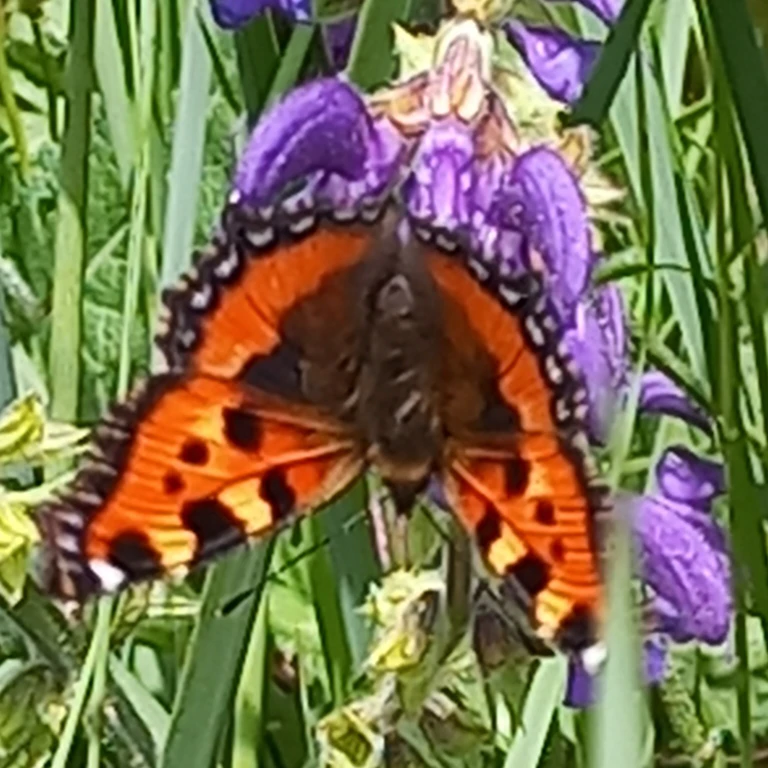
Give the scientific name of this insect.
Aglais urticae
